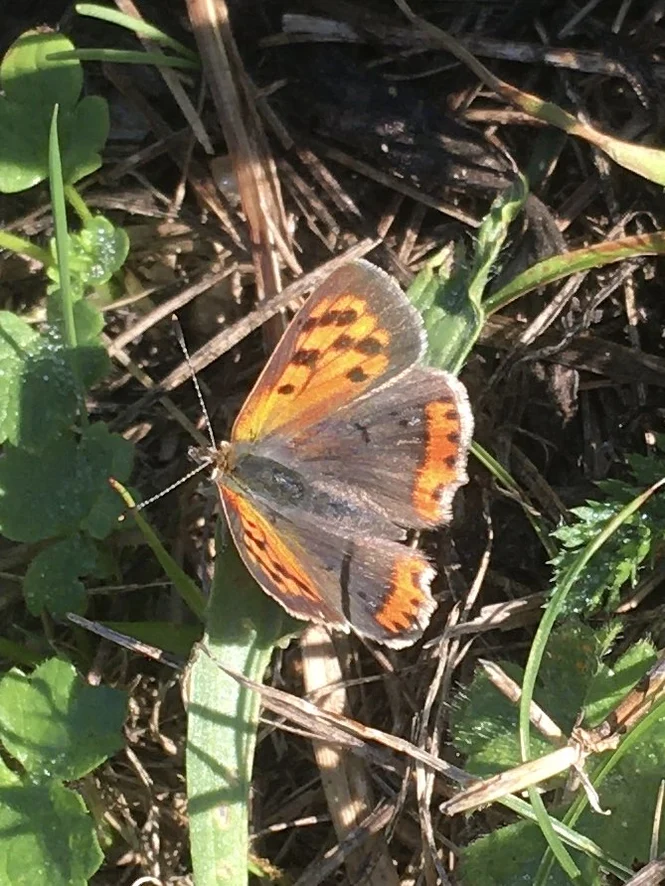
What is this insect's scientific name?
Lycaena phlaeas
